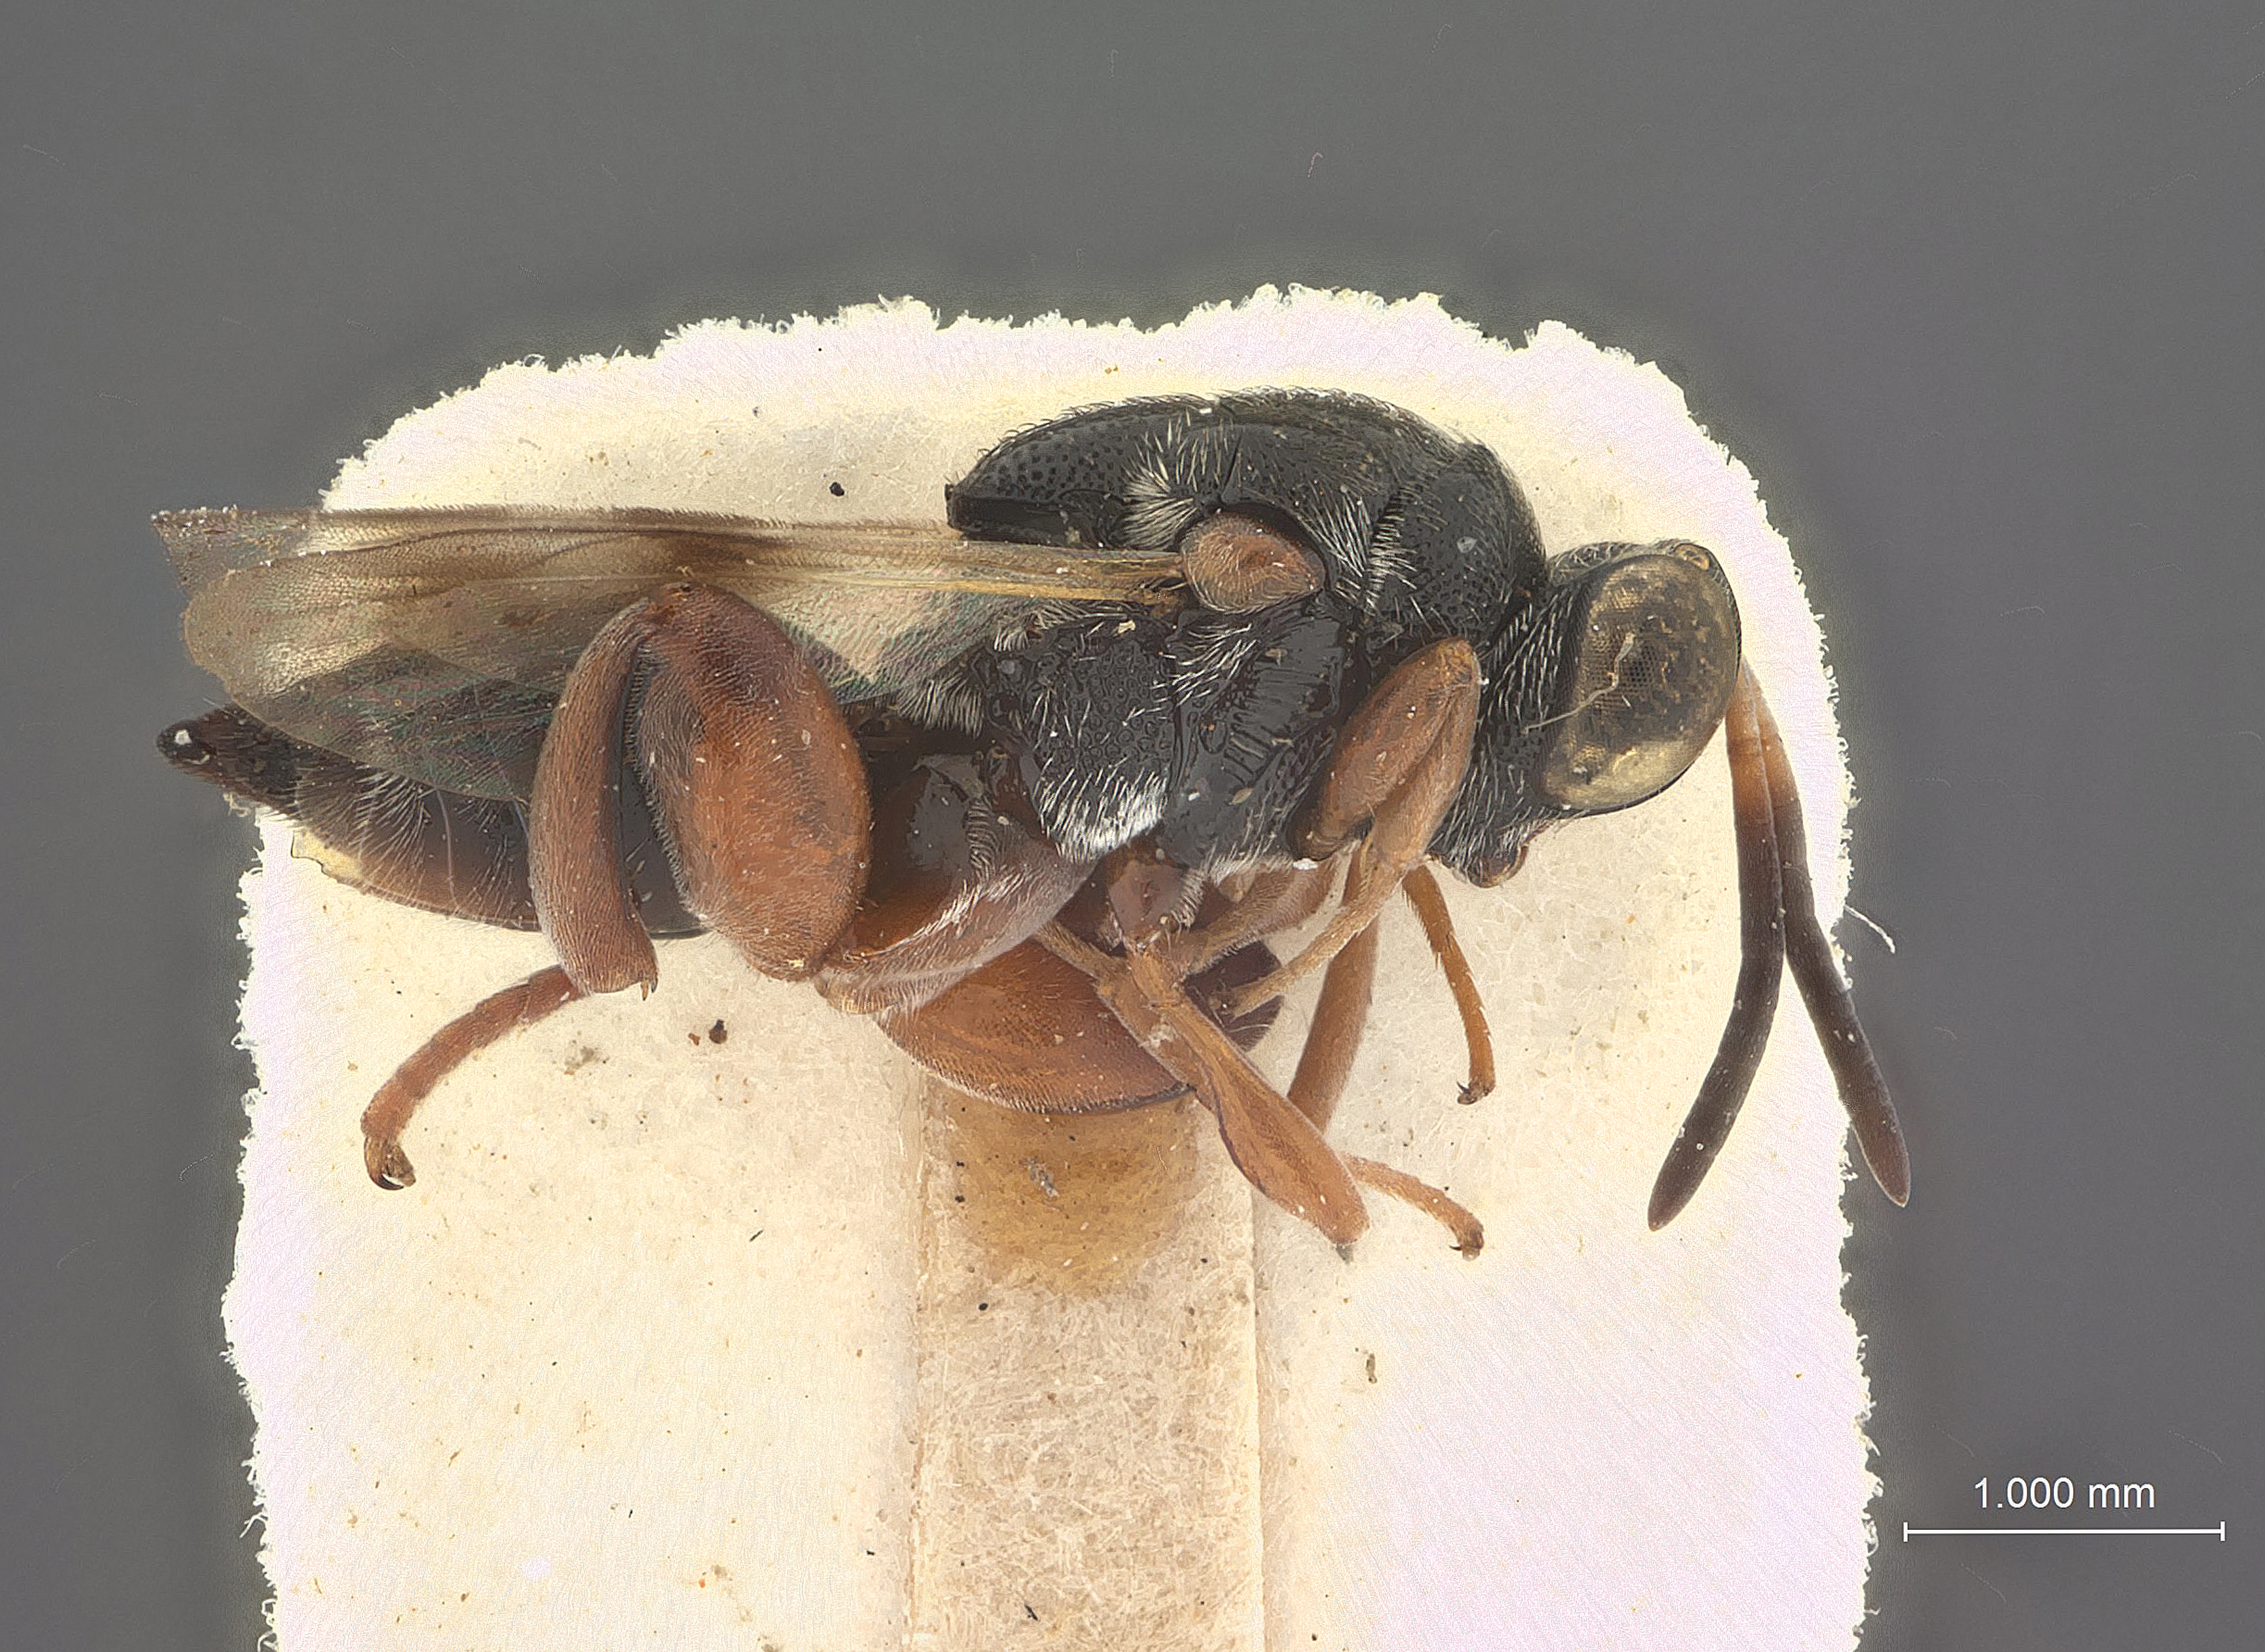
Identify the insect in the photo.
Antrocephalus distinctus
